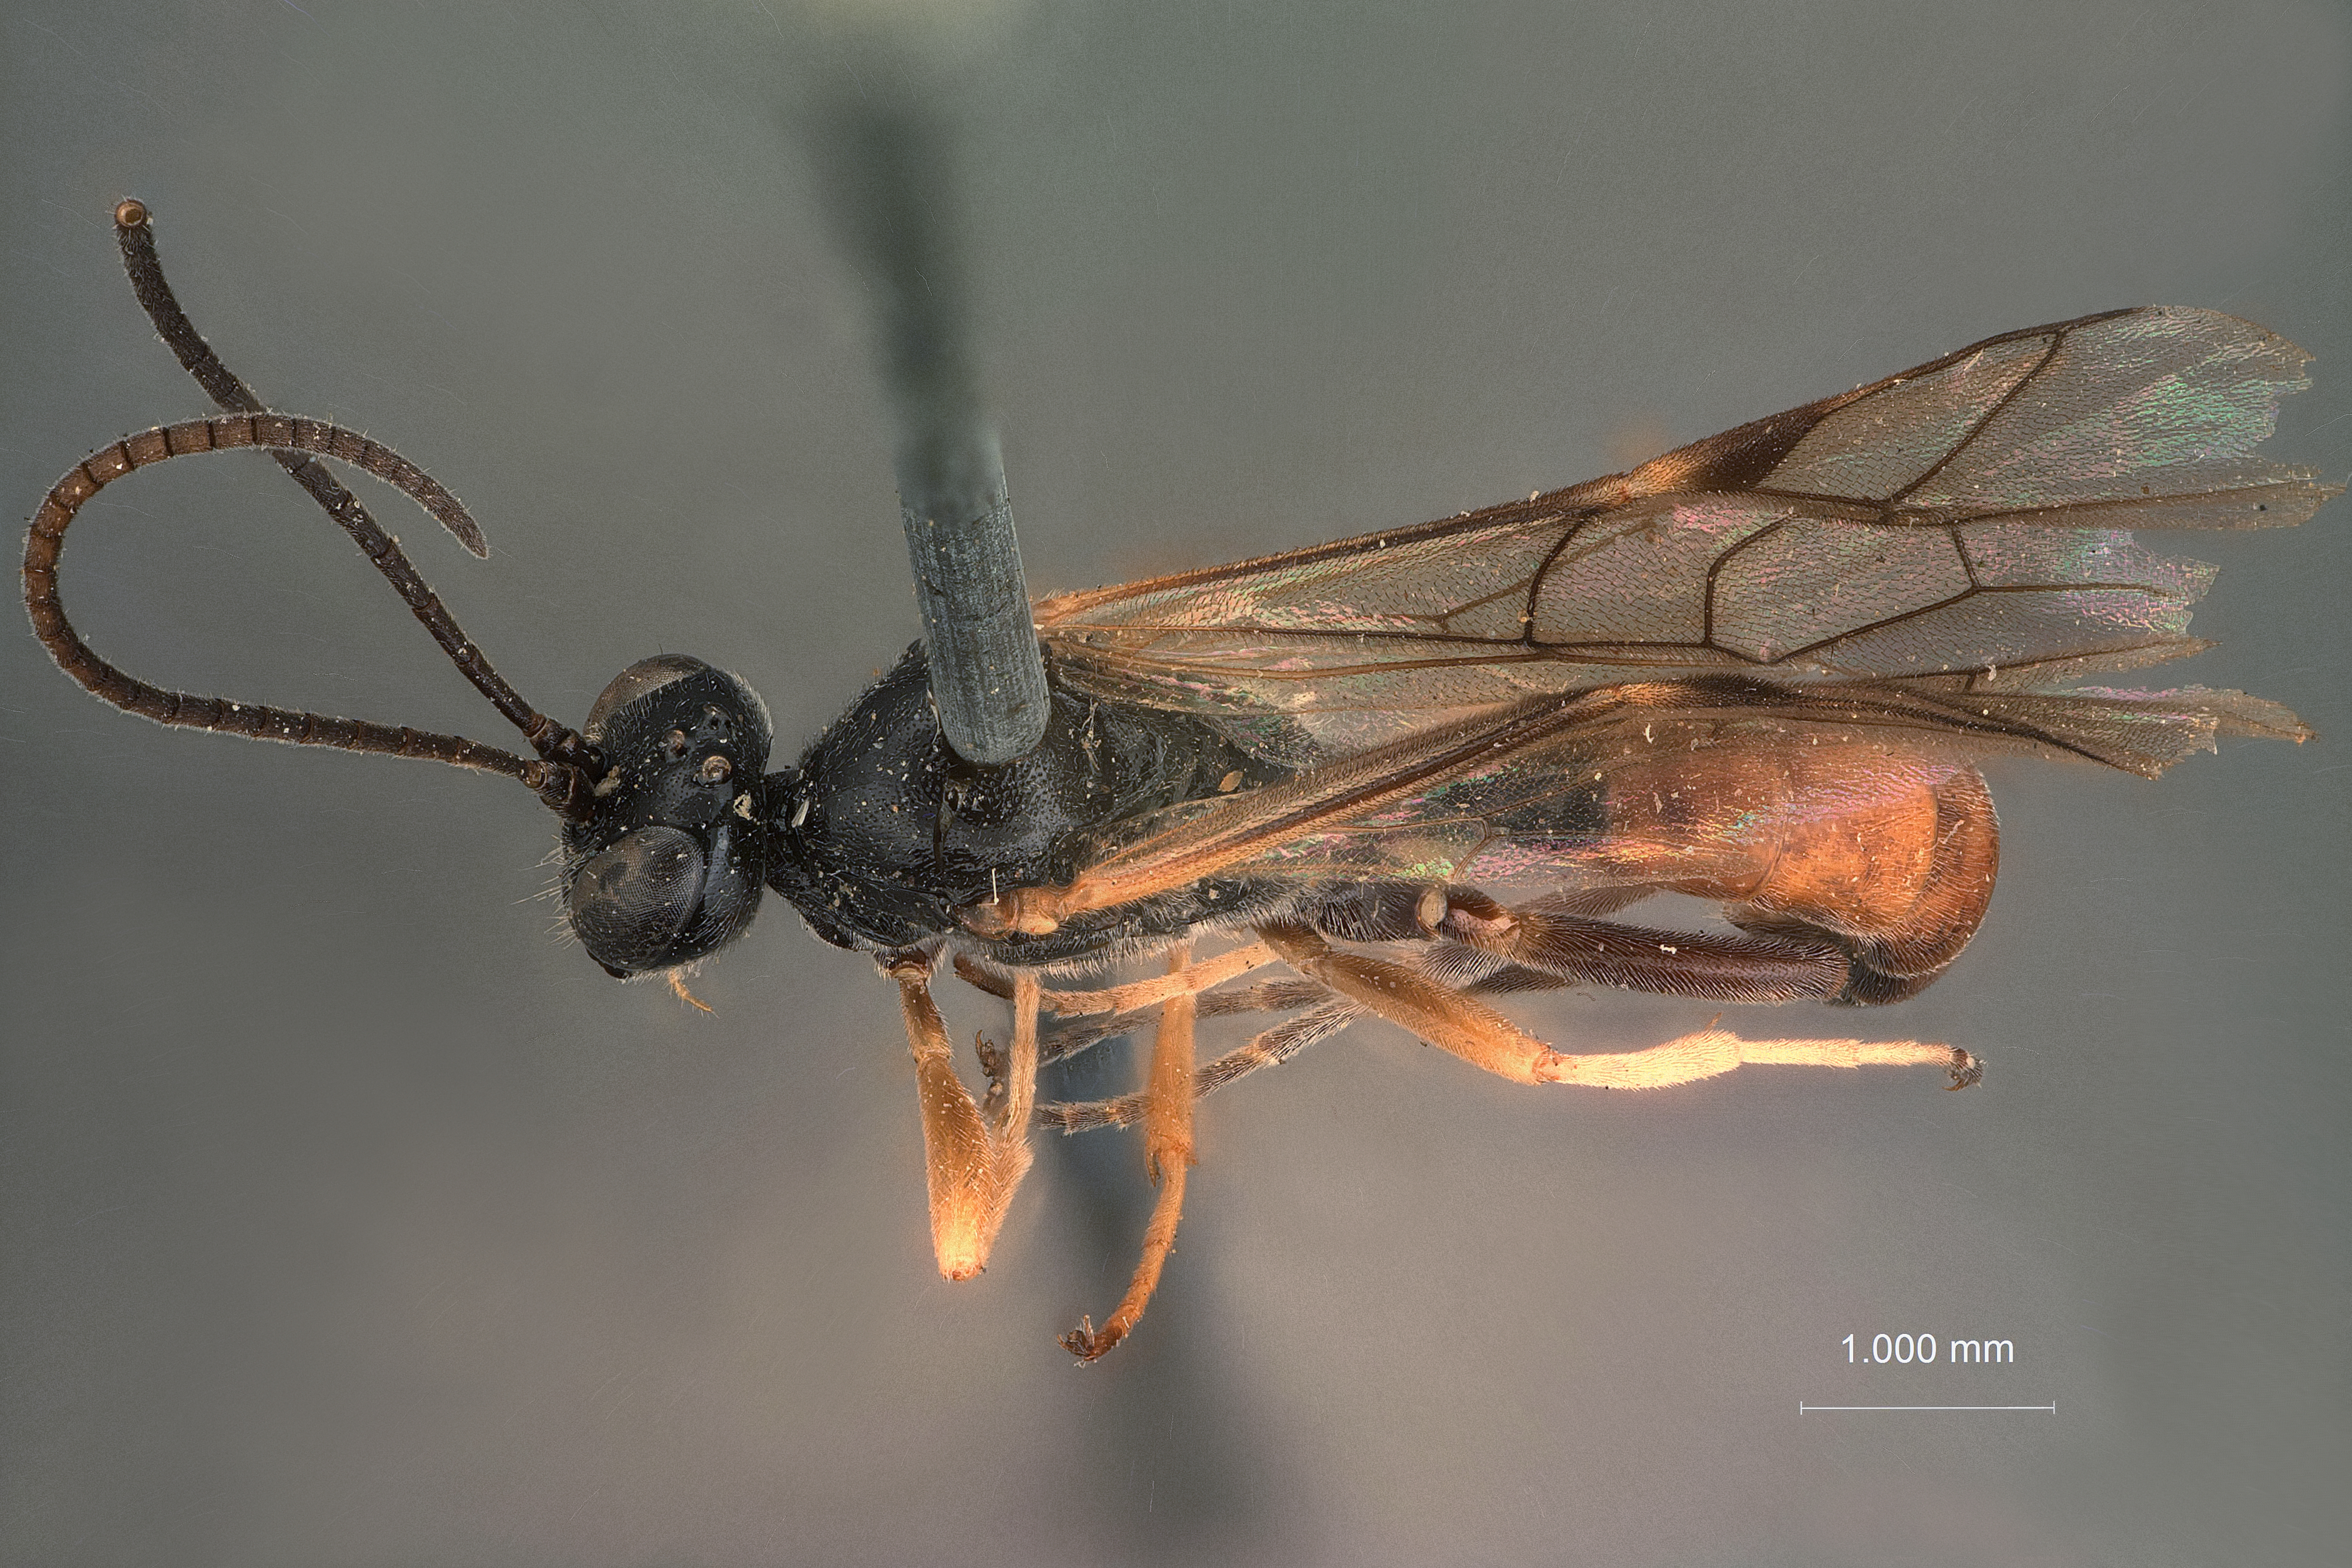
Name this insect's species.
Otlophorus affinis
